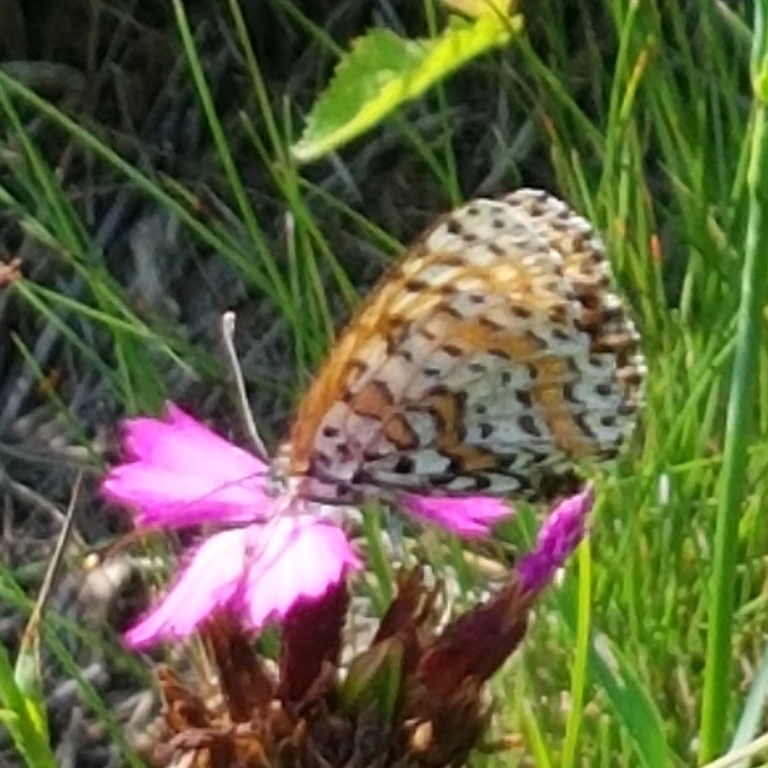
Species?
Melitaea didyma
